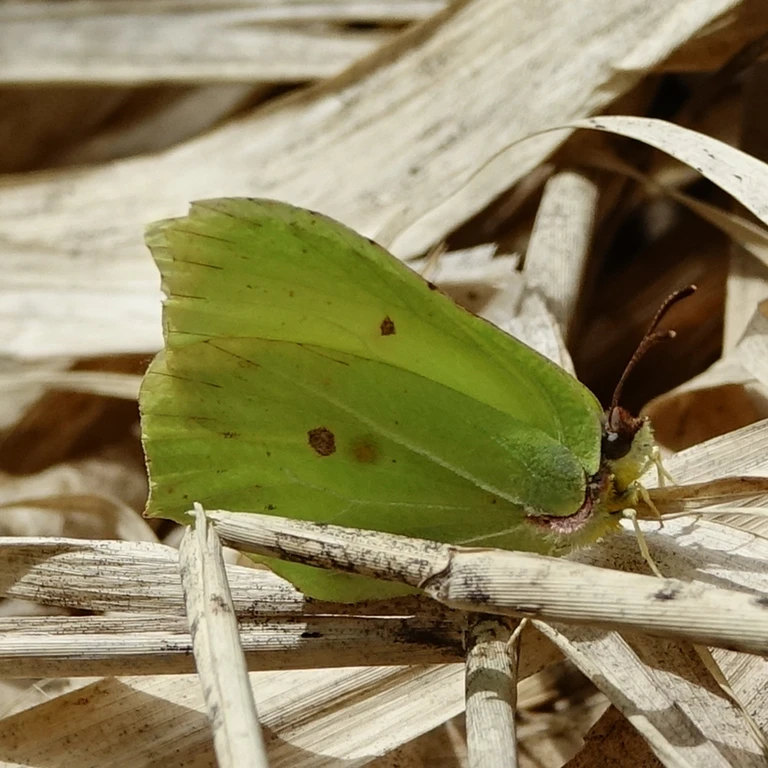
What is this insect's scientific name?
Gonepteryx rhamni
